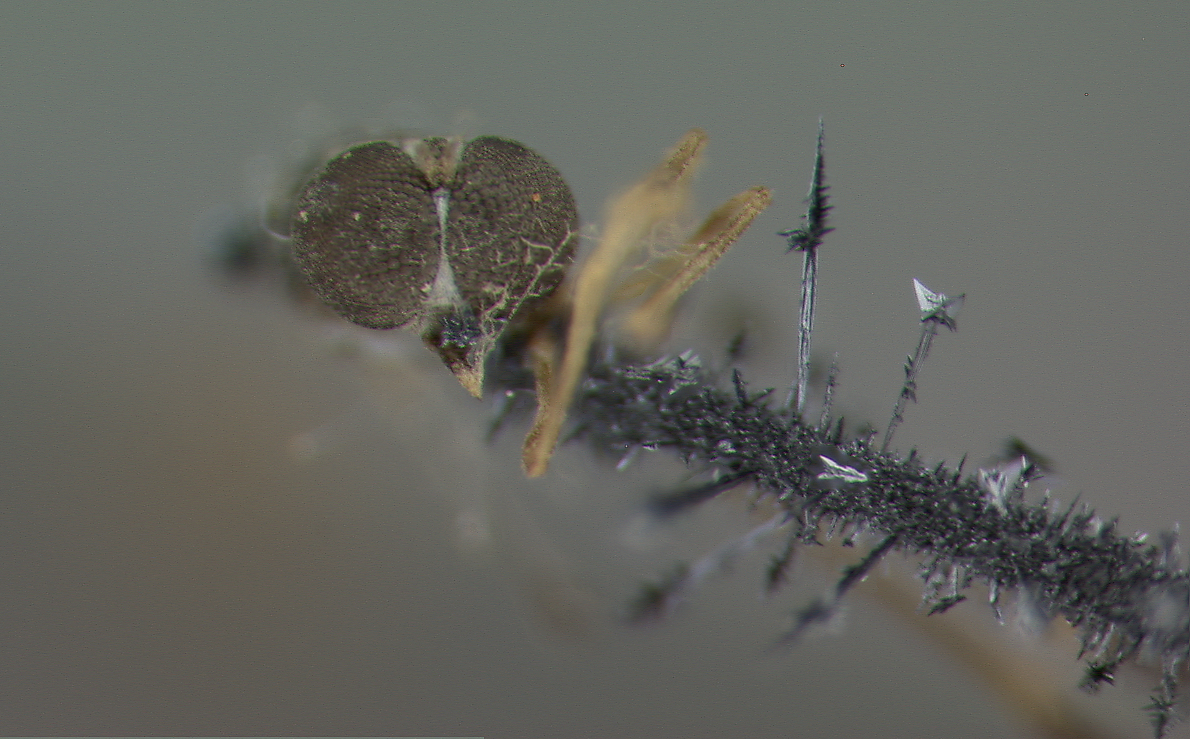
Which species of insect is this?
Eurhabdus zephyreus
